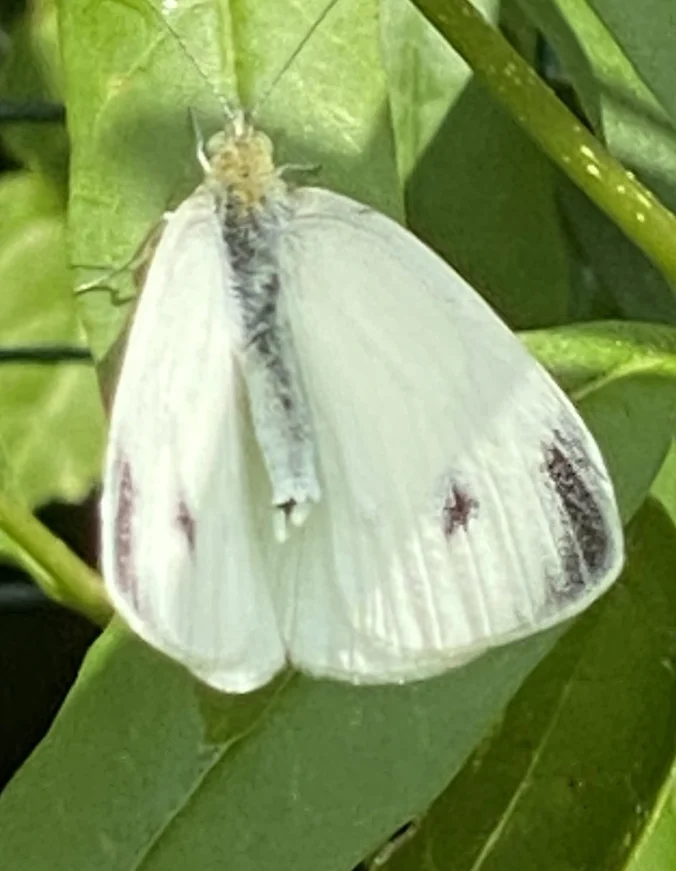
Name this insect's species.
Pieris rapae
